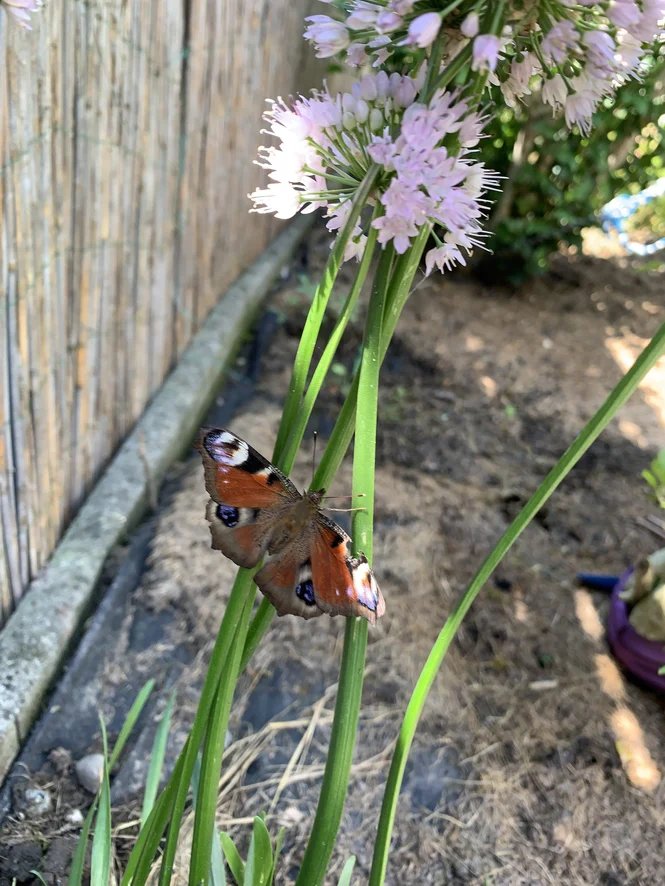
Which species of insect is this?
Aglais io
